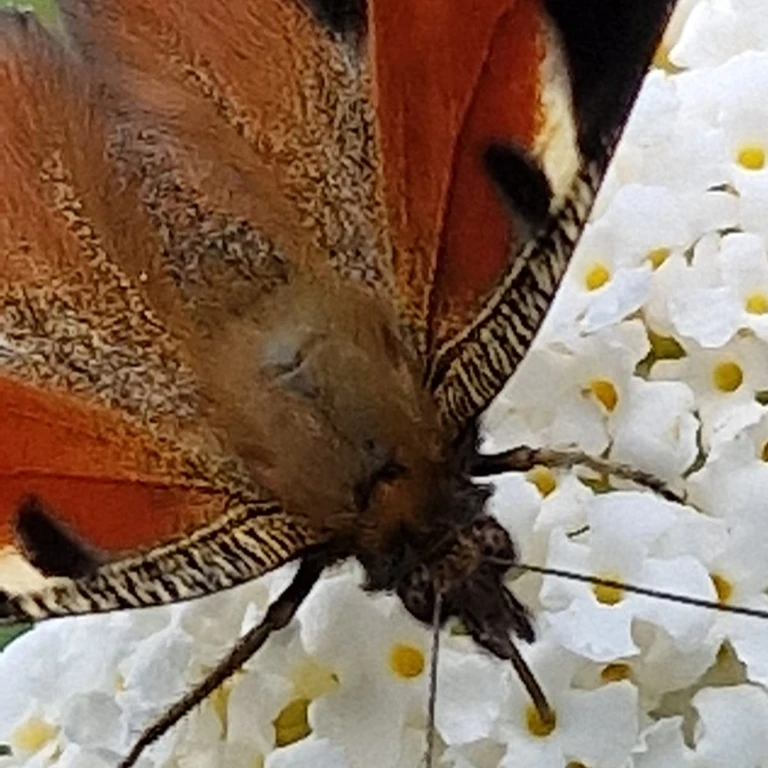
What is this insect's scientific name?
Aglais io
